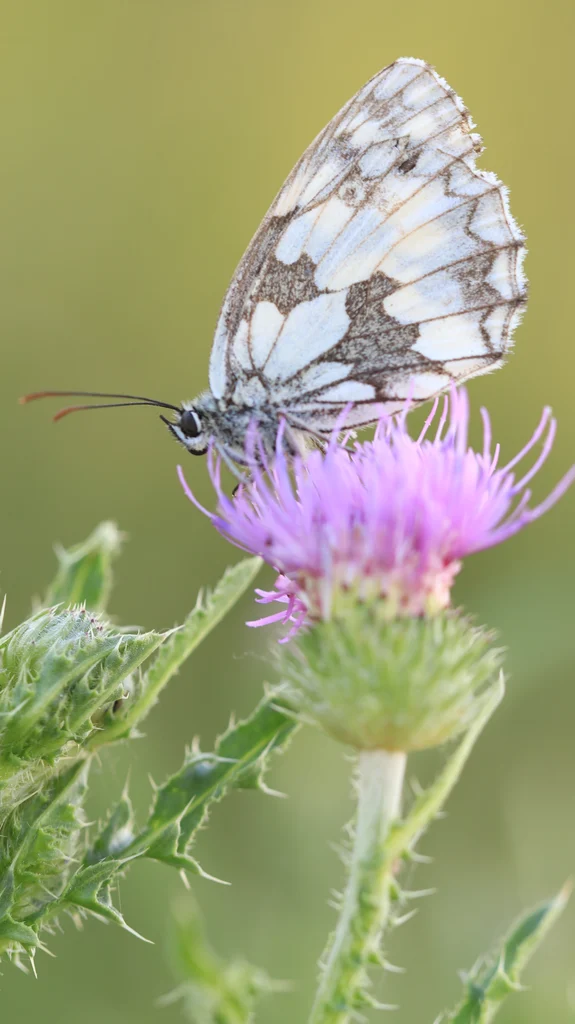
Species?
Melanargia galathea
